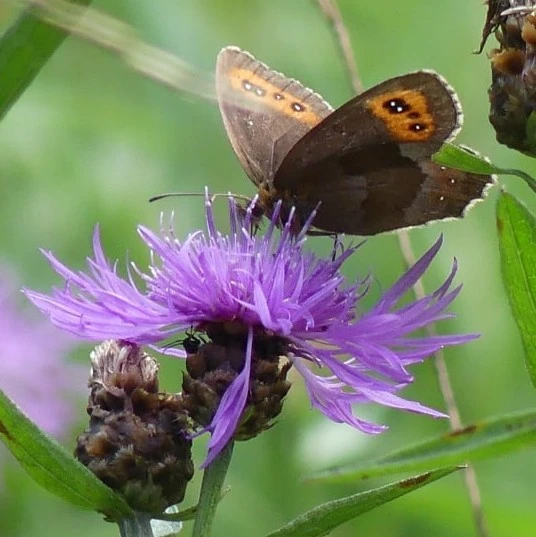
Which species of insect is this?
Erebia aethiops
